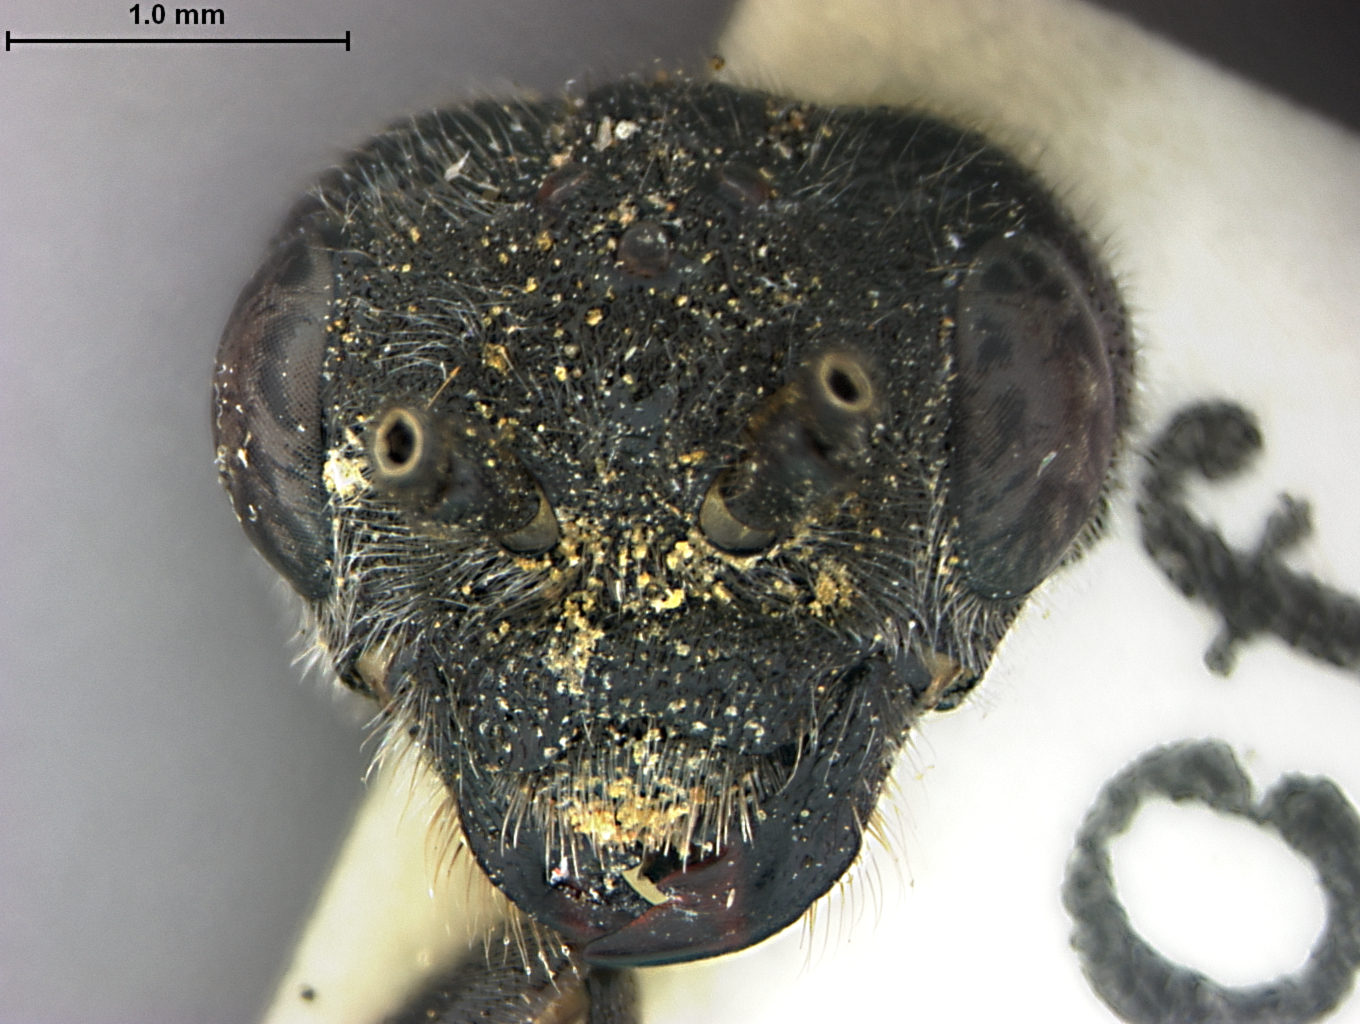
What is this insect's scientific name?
Dolerus persicus
